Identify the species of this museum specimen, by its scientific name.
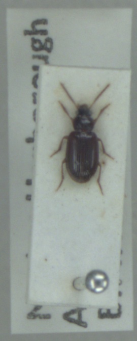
Bradycellus harpalinus
